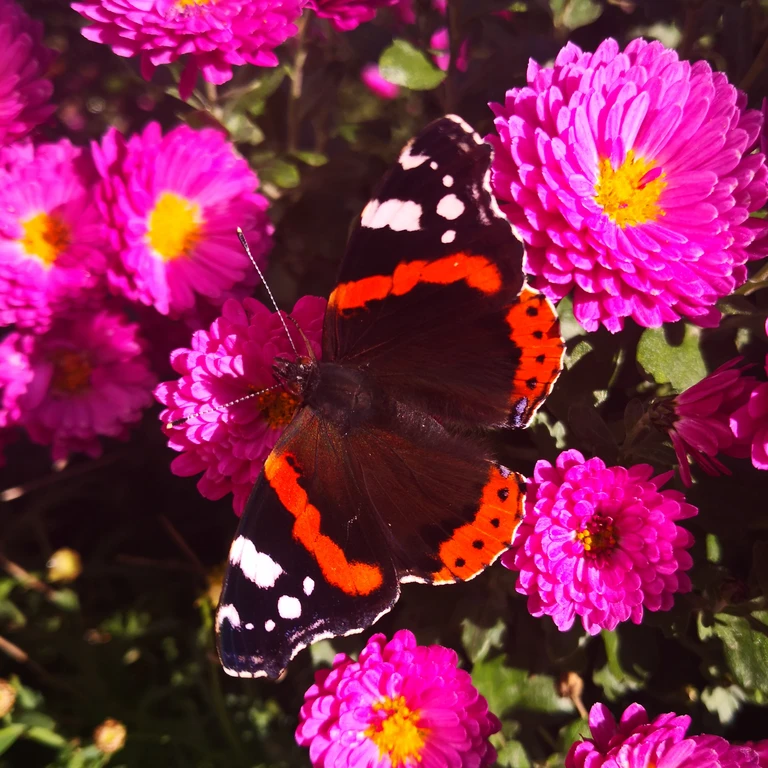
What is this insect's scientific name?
Vanessa atalanta
